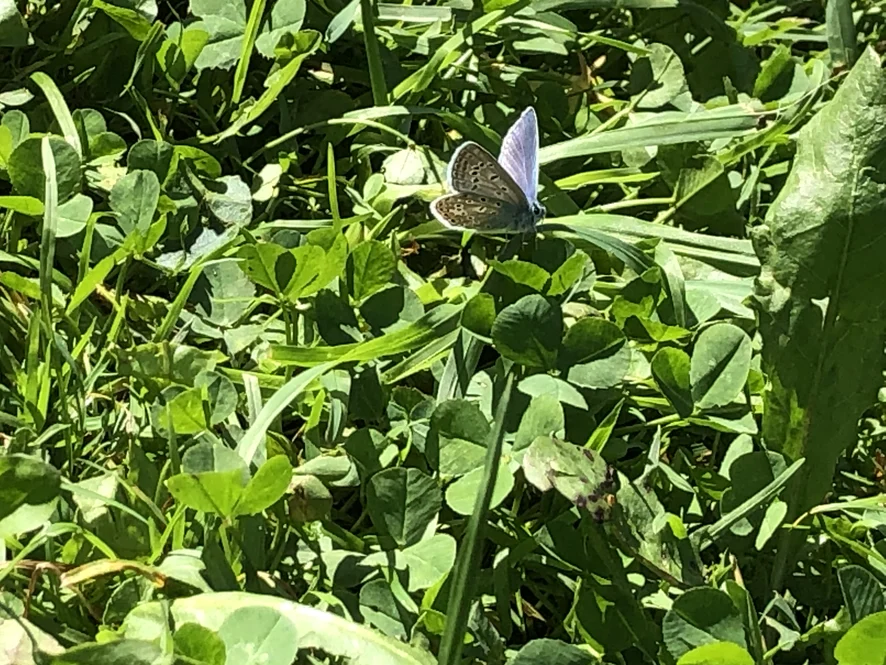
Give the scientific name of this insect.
Polyommatus icarus
